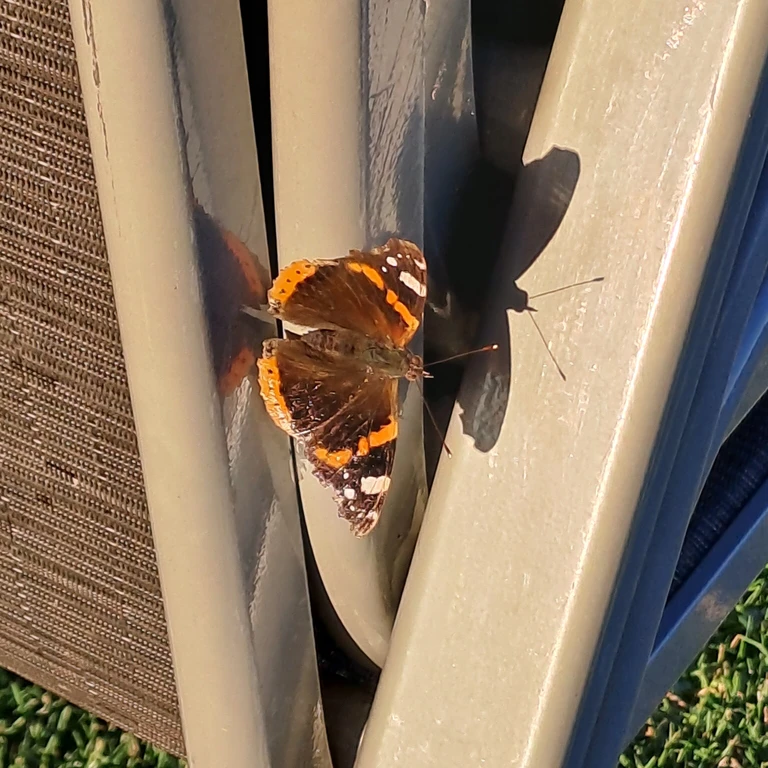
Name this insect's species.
Vanessa atalanta
